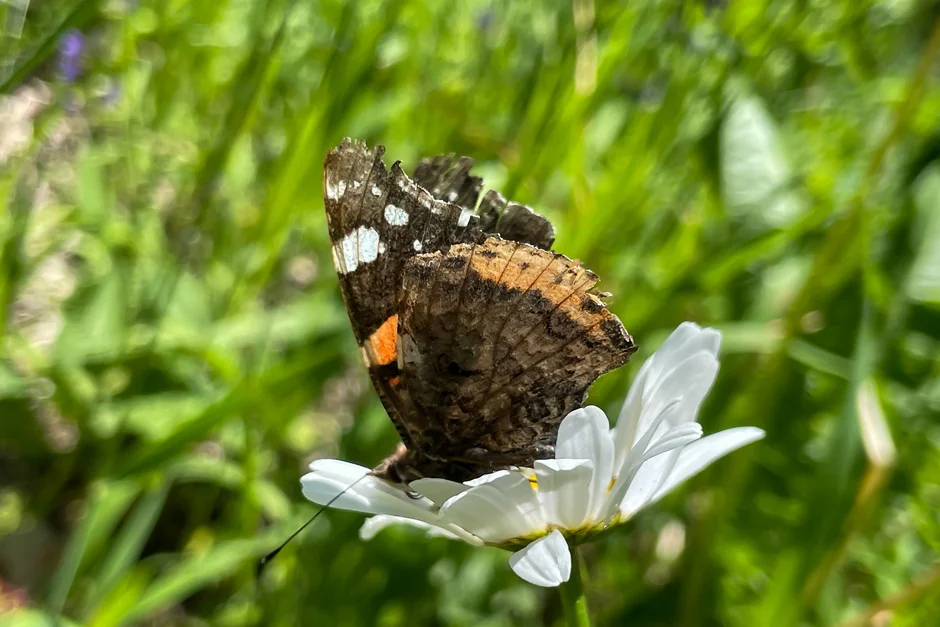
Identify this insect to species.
Vanessa atalanta
